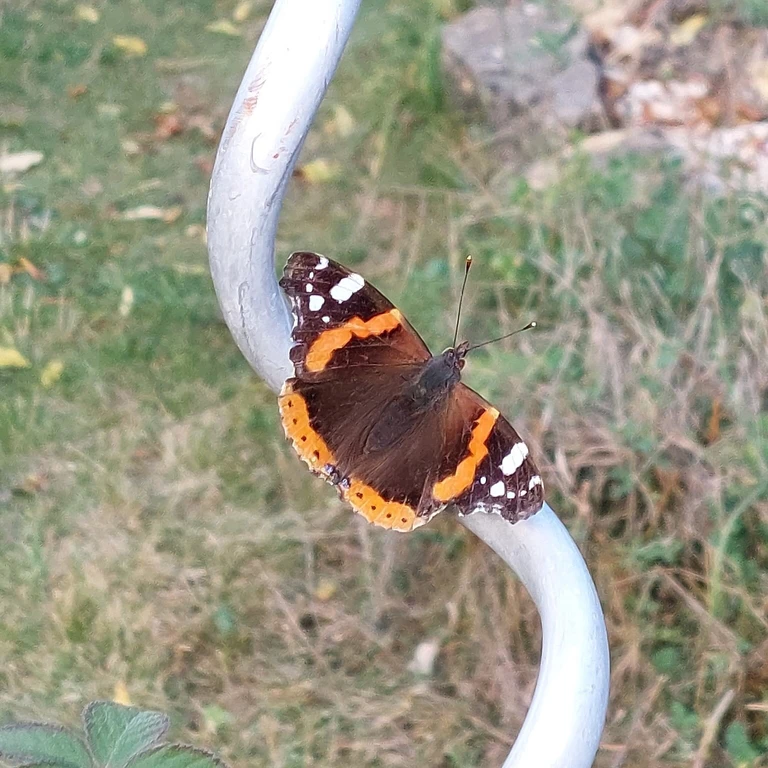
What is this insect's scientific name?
Vanessa atalanta
